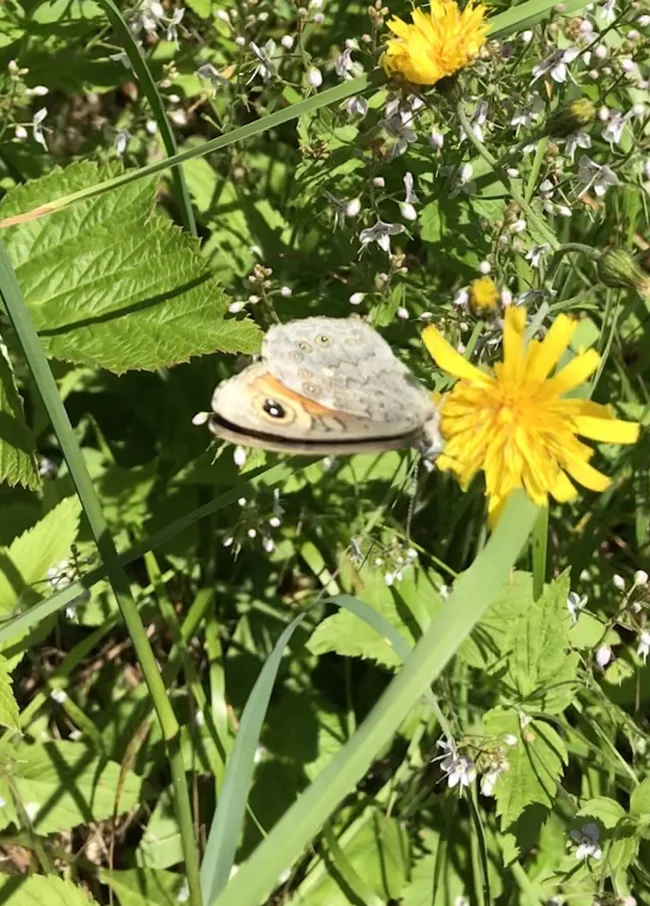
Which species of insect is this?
Lasiommata maera (also Pararge maera)
